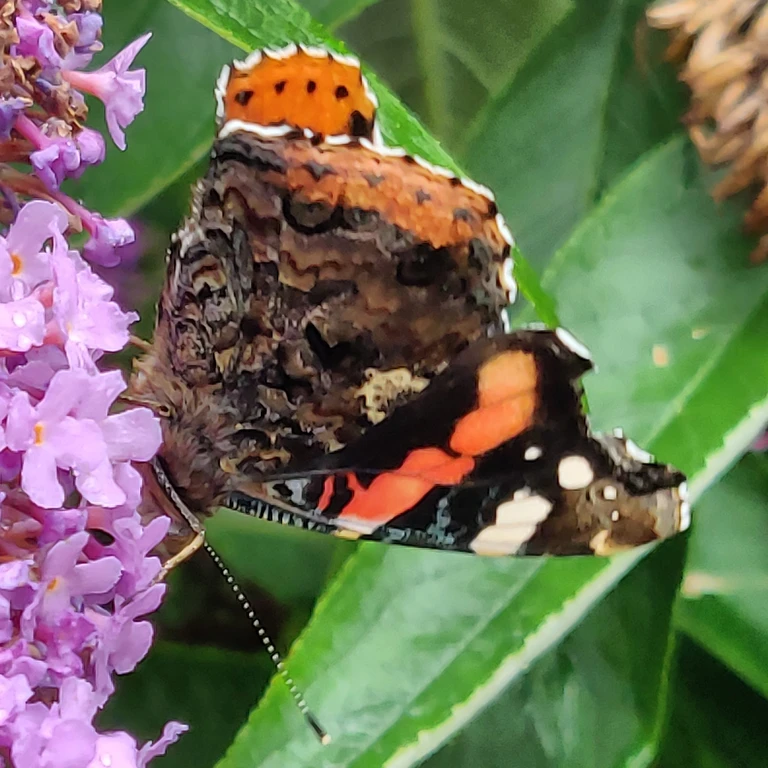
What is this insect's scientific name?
Vanessa atalanta
